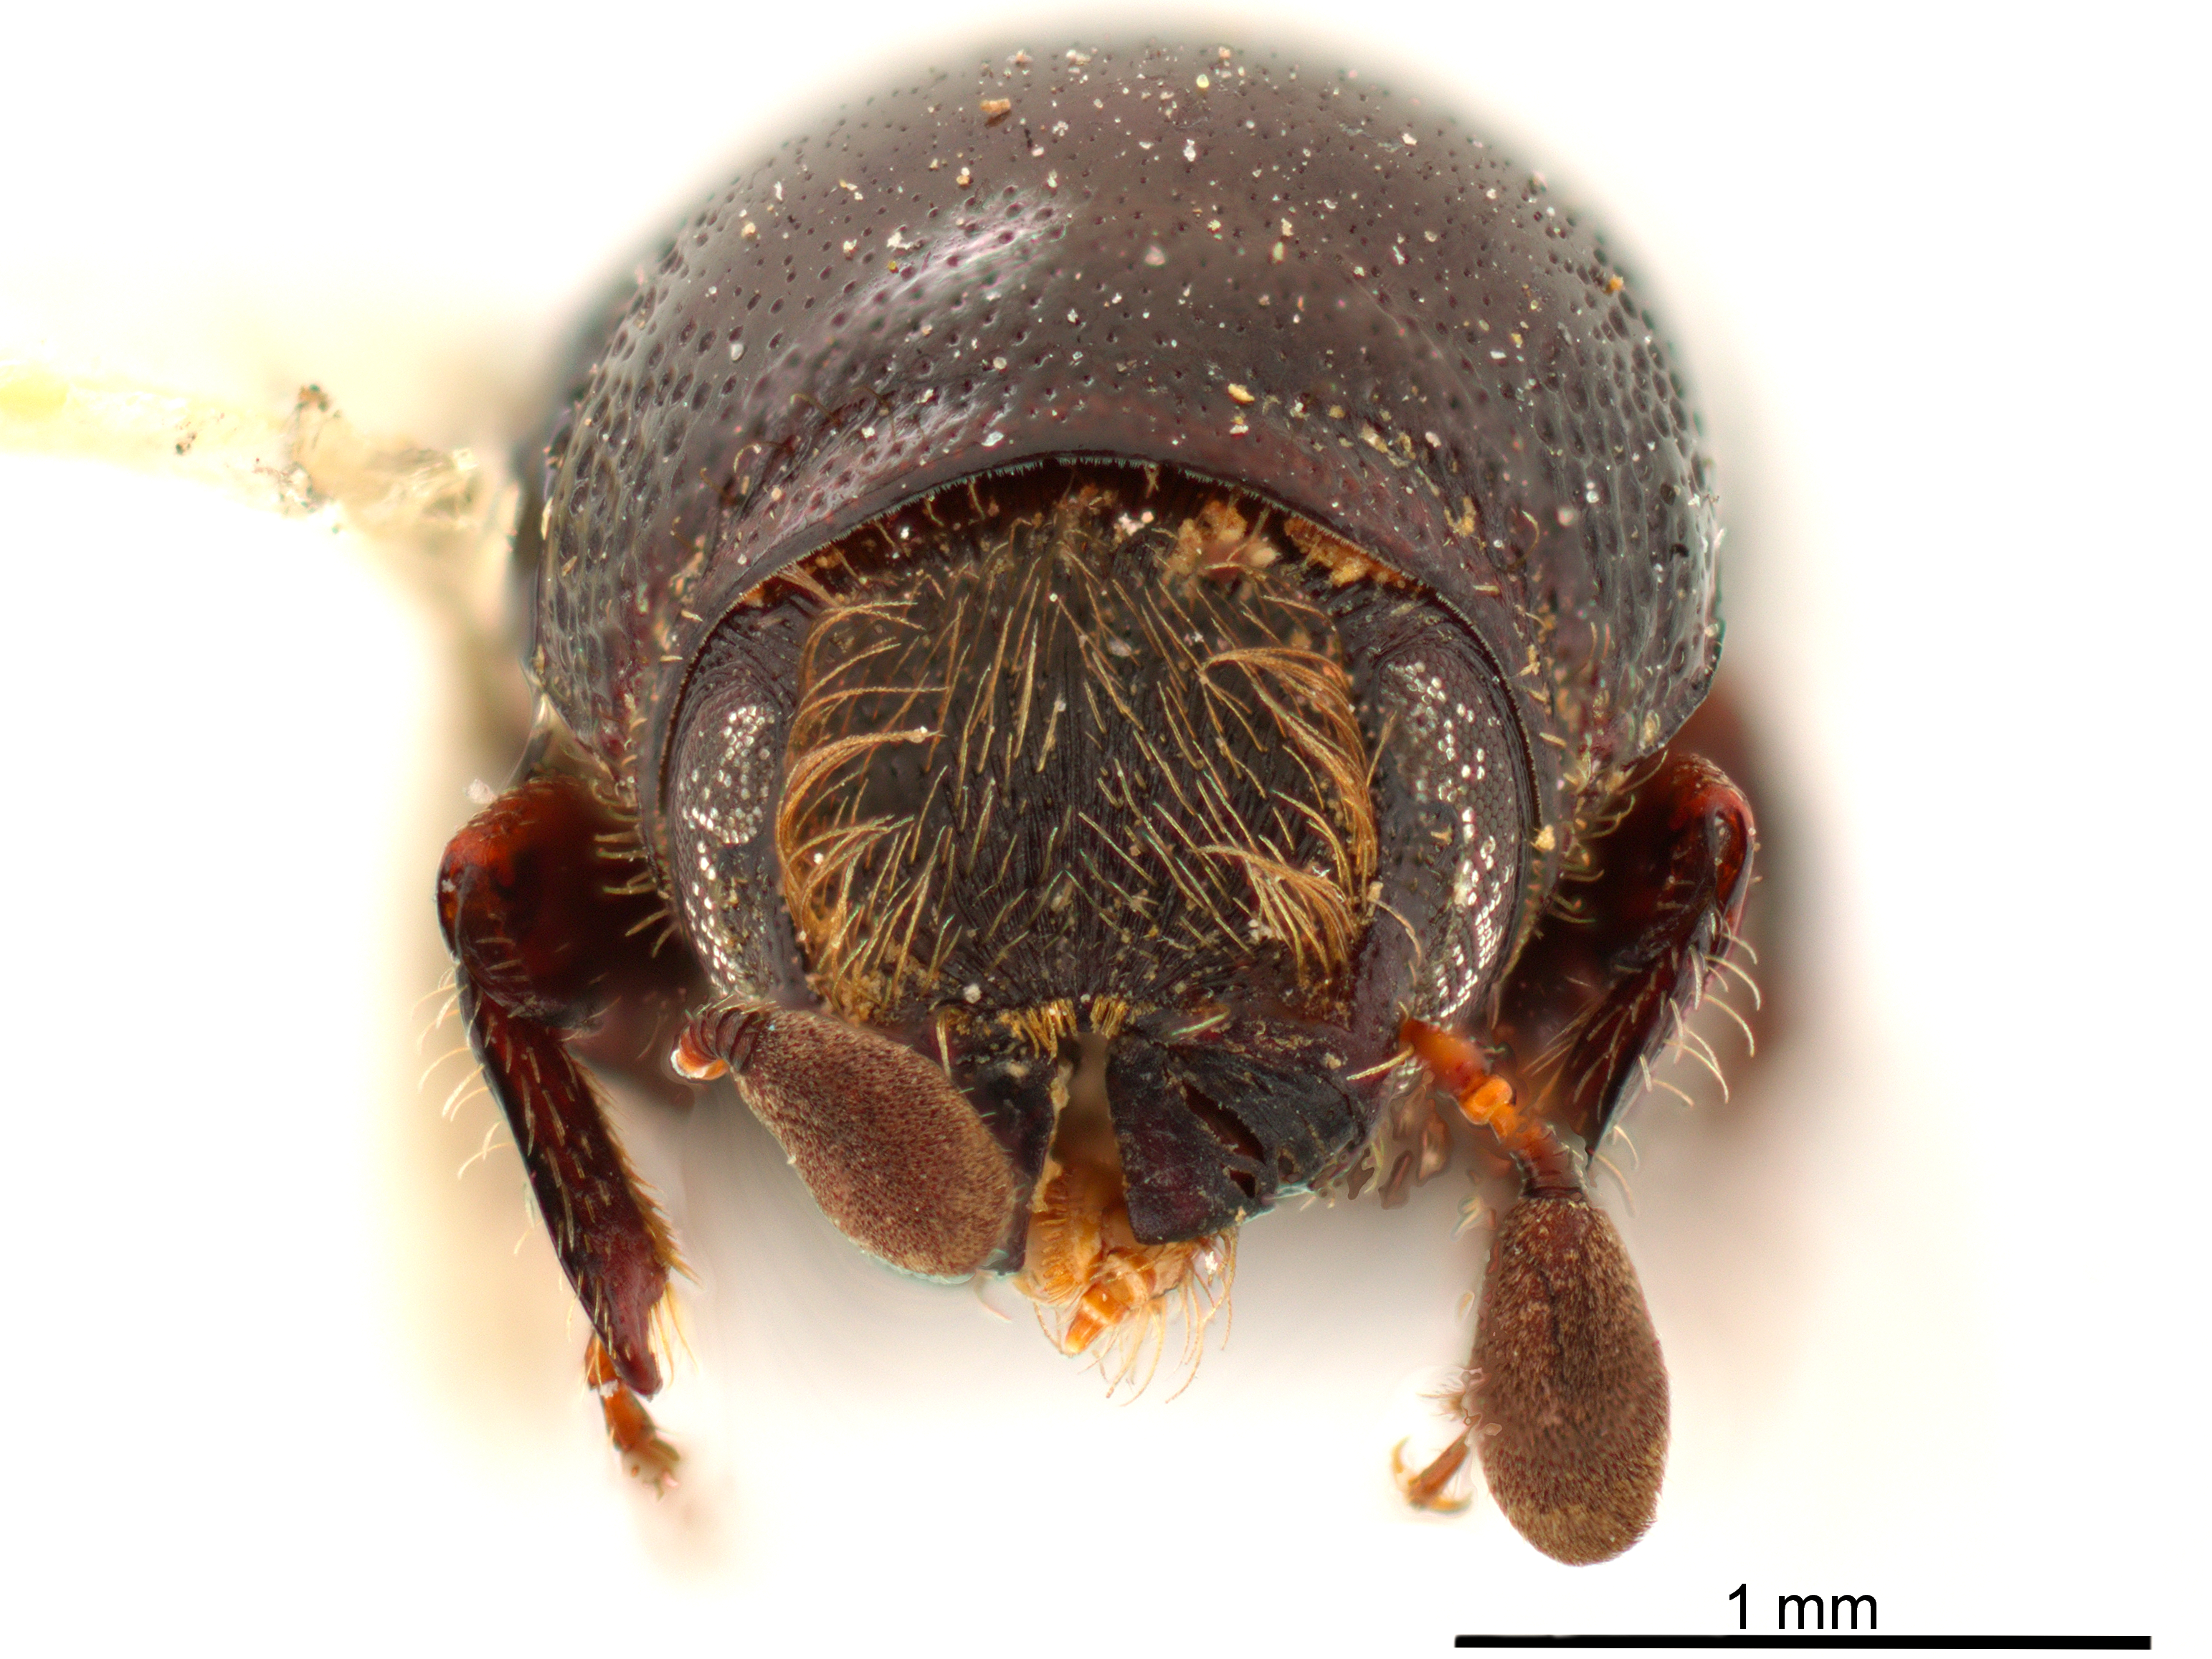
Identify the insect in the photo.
Scolytus binodus
